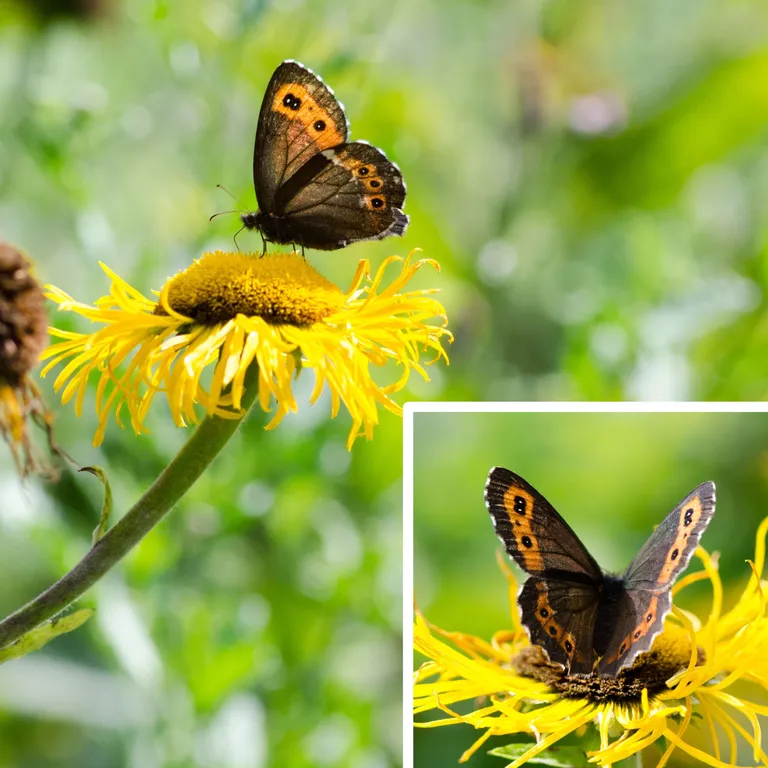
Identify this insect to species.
Erebia ligea
